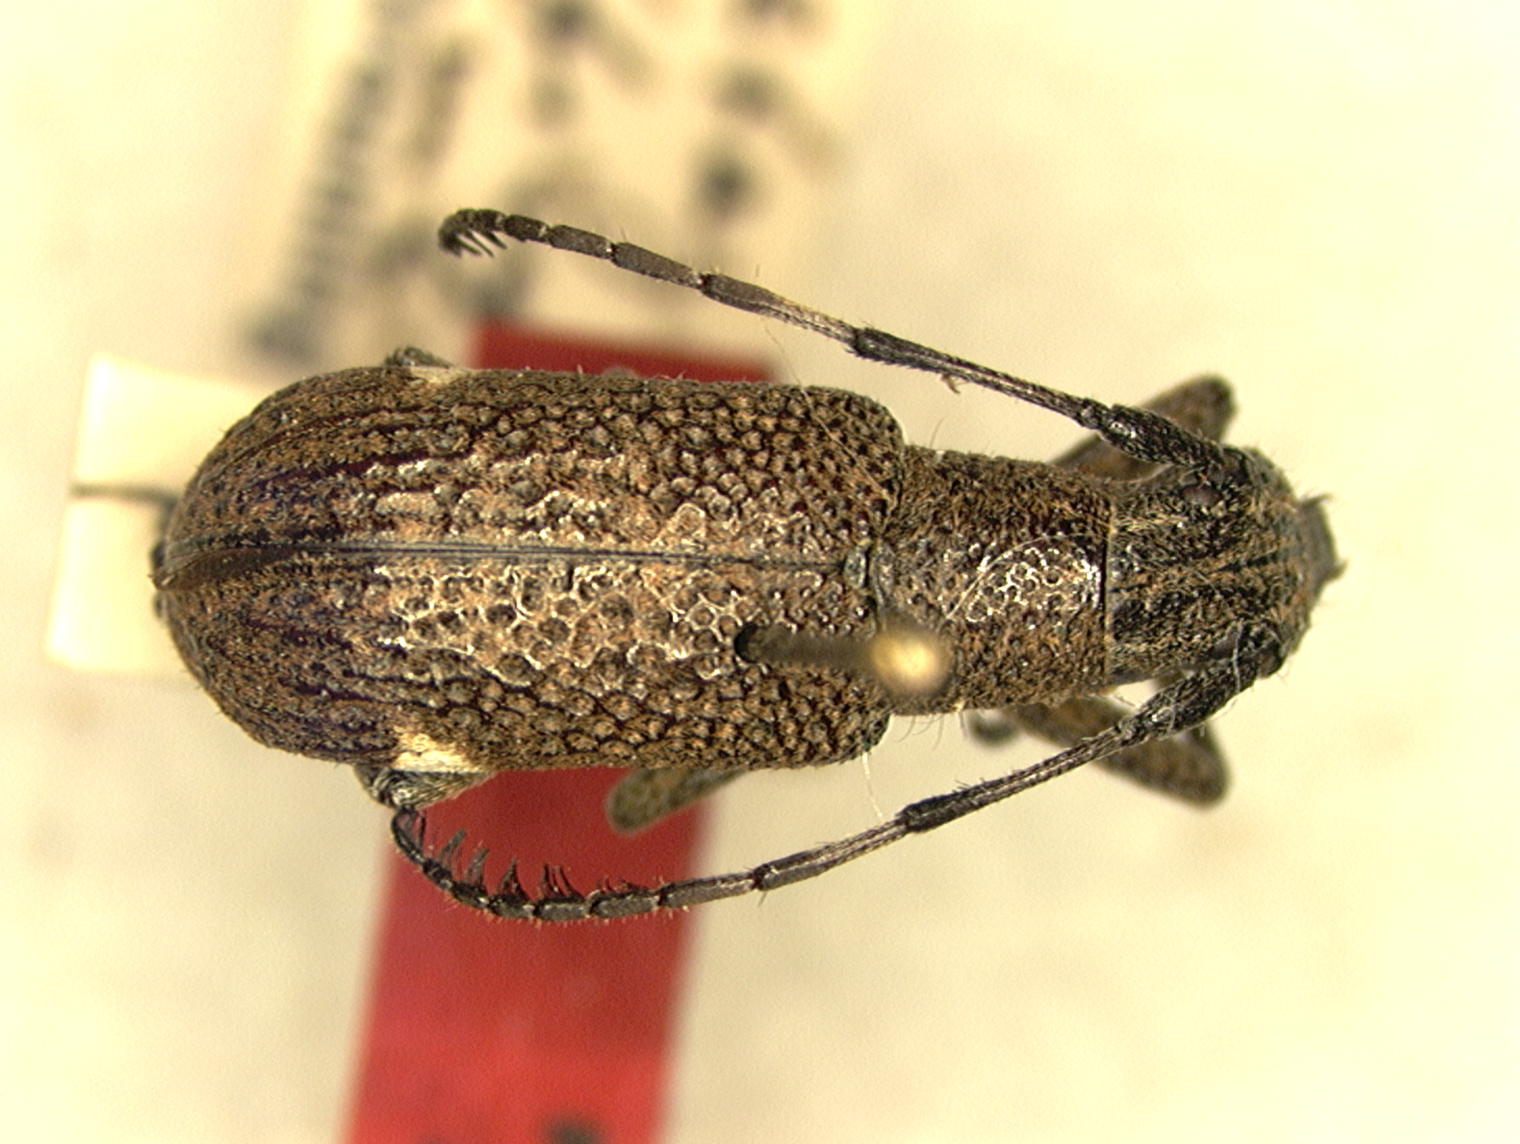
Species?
Metagnoma affinis
